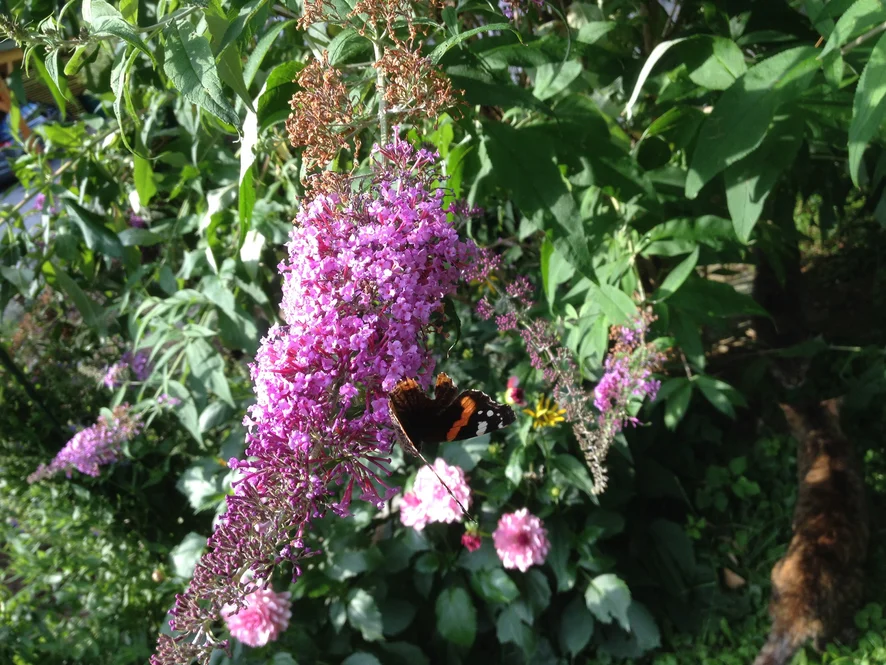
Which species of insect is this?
Vanessa atalanta
